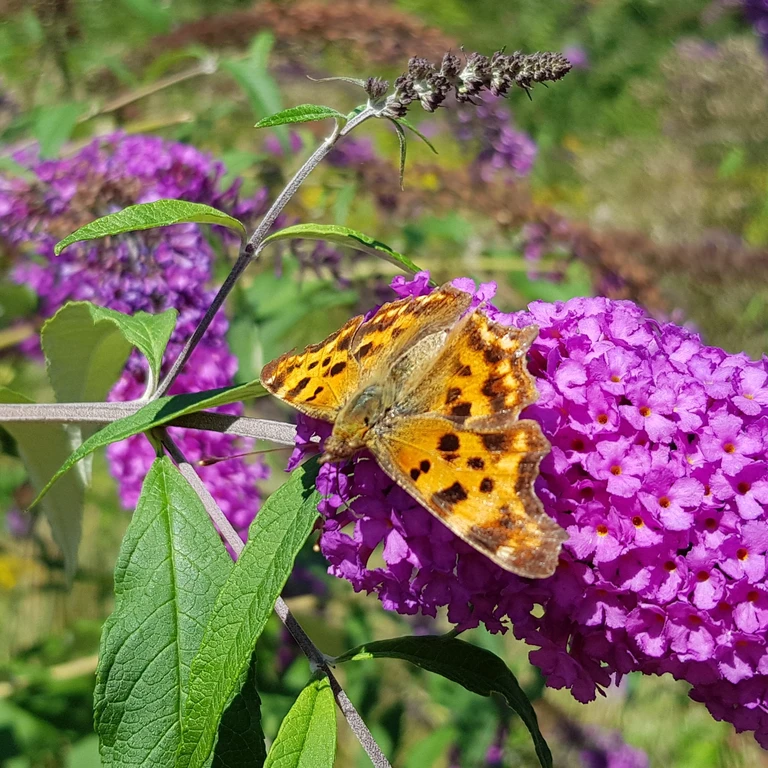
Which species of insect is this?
Polygonia c-album
